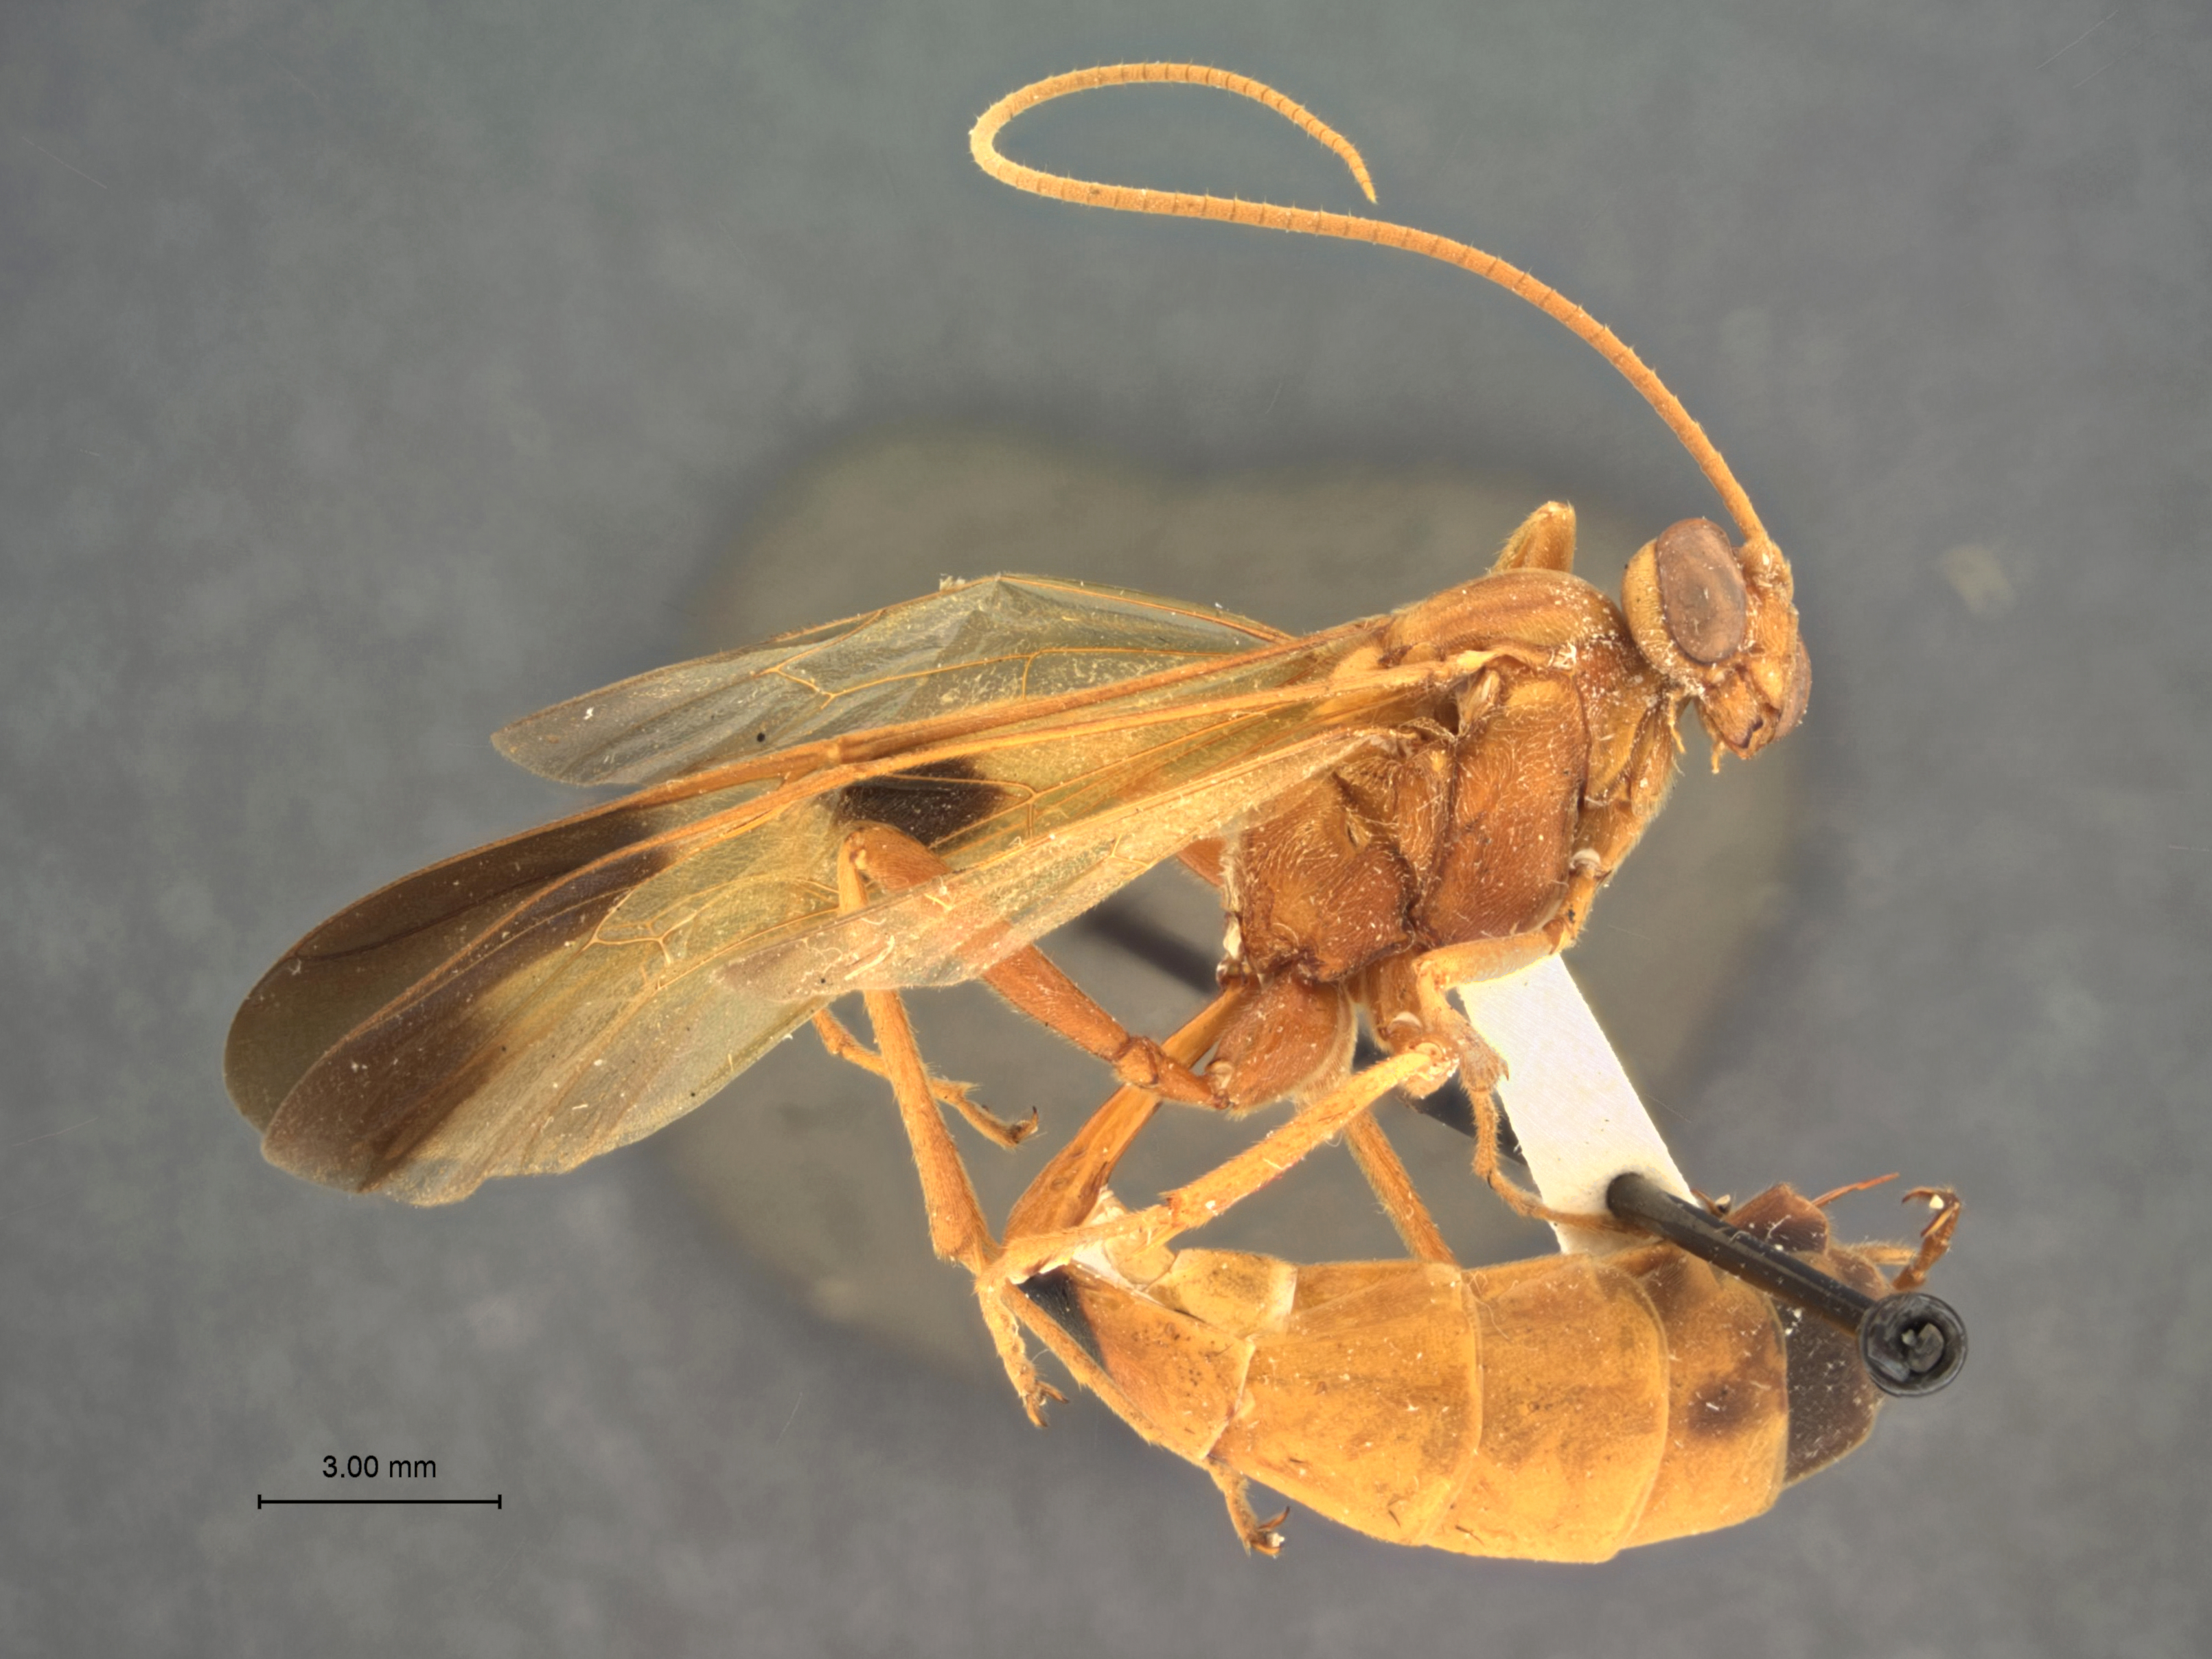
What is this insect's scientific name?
Euryophior vexatious
